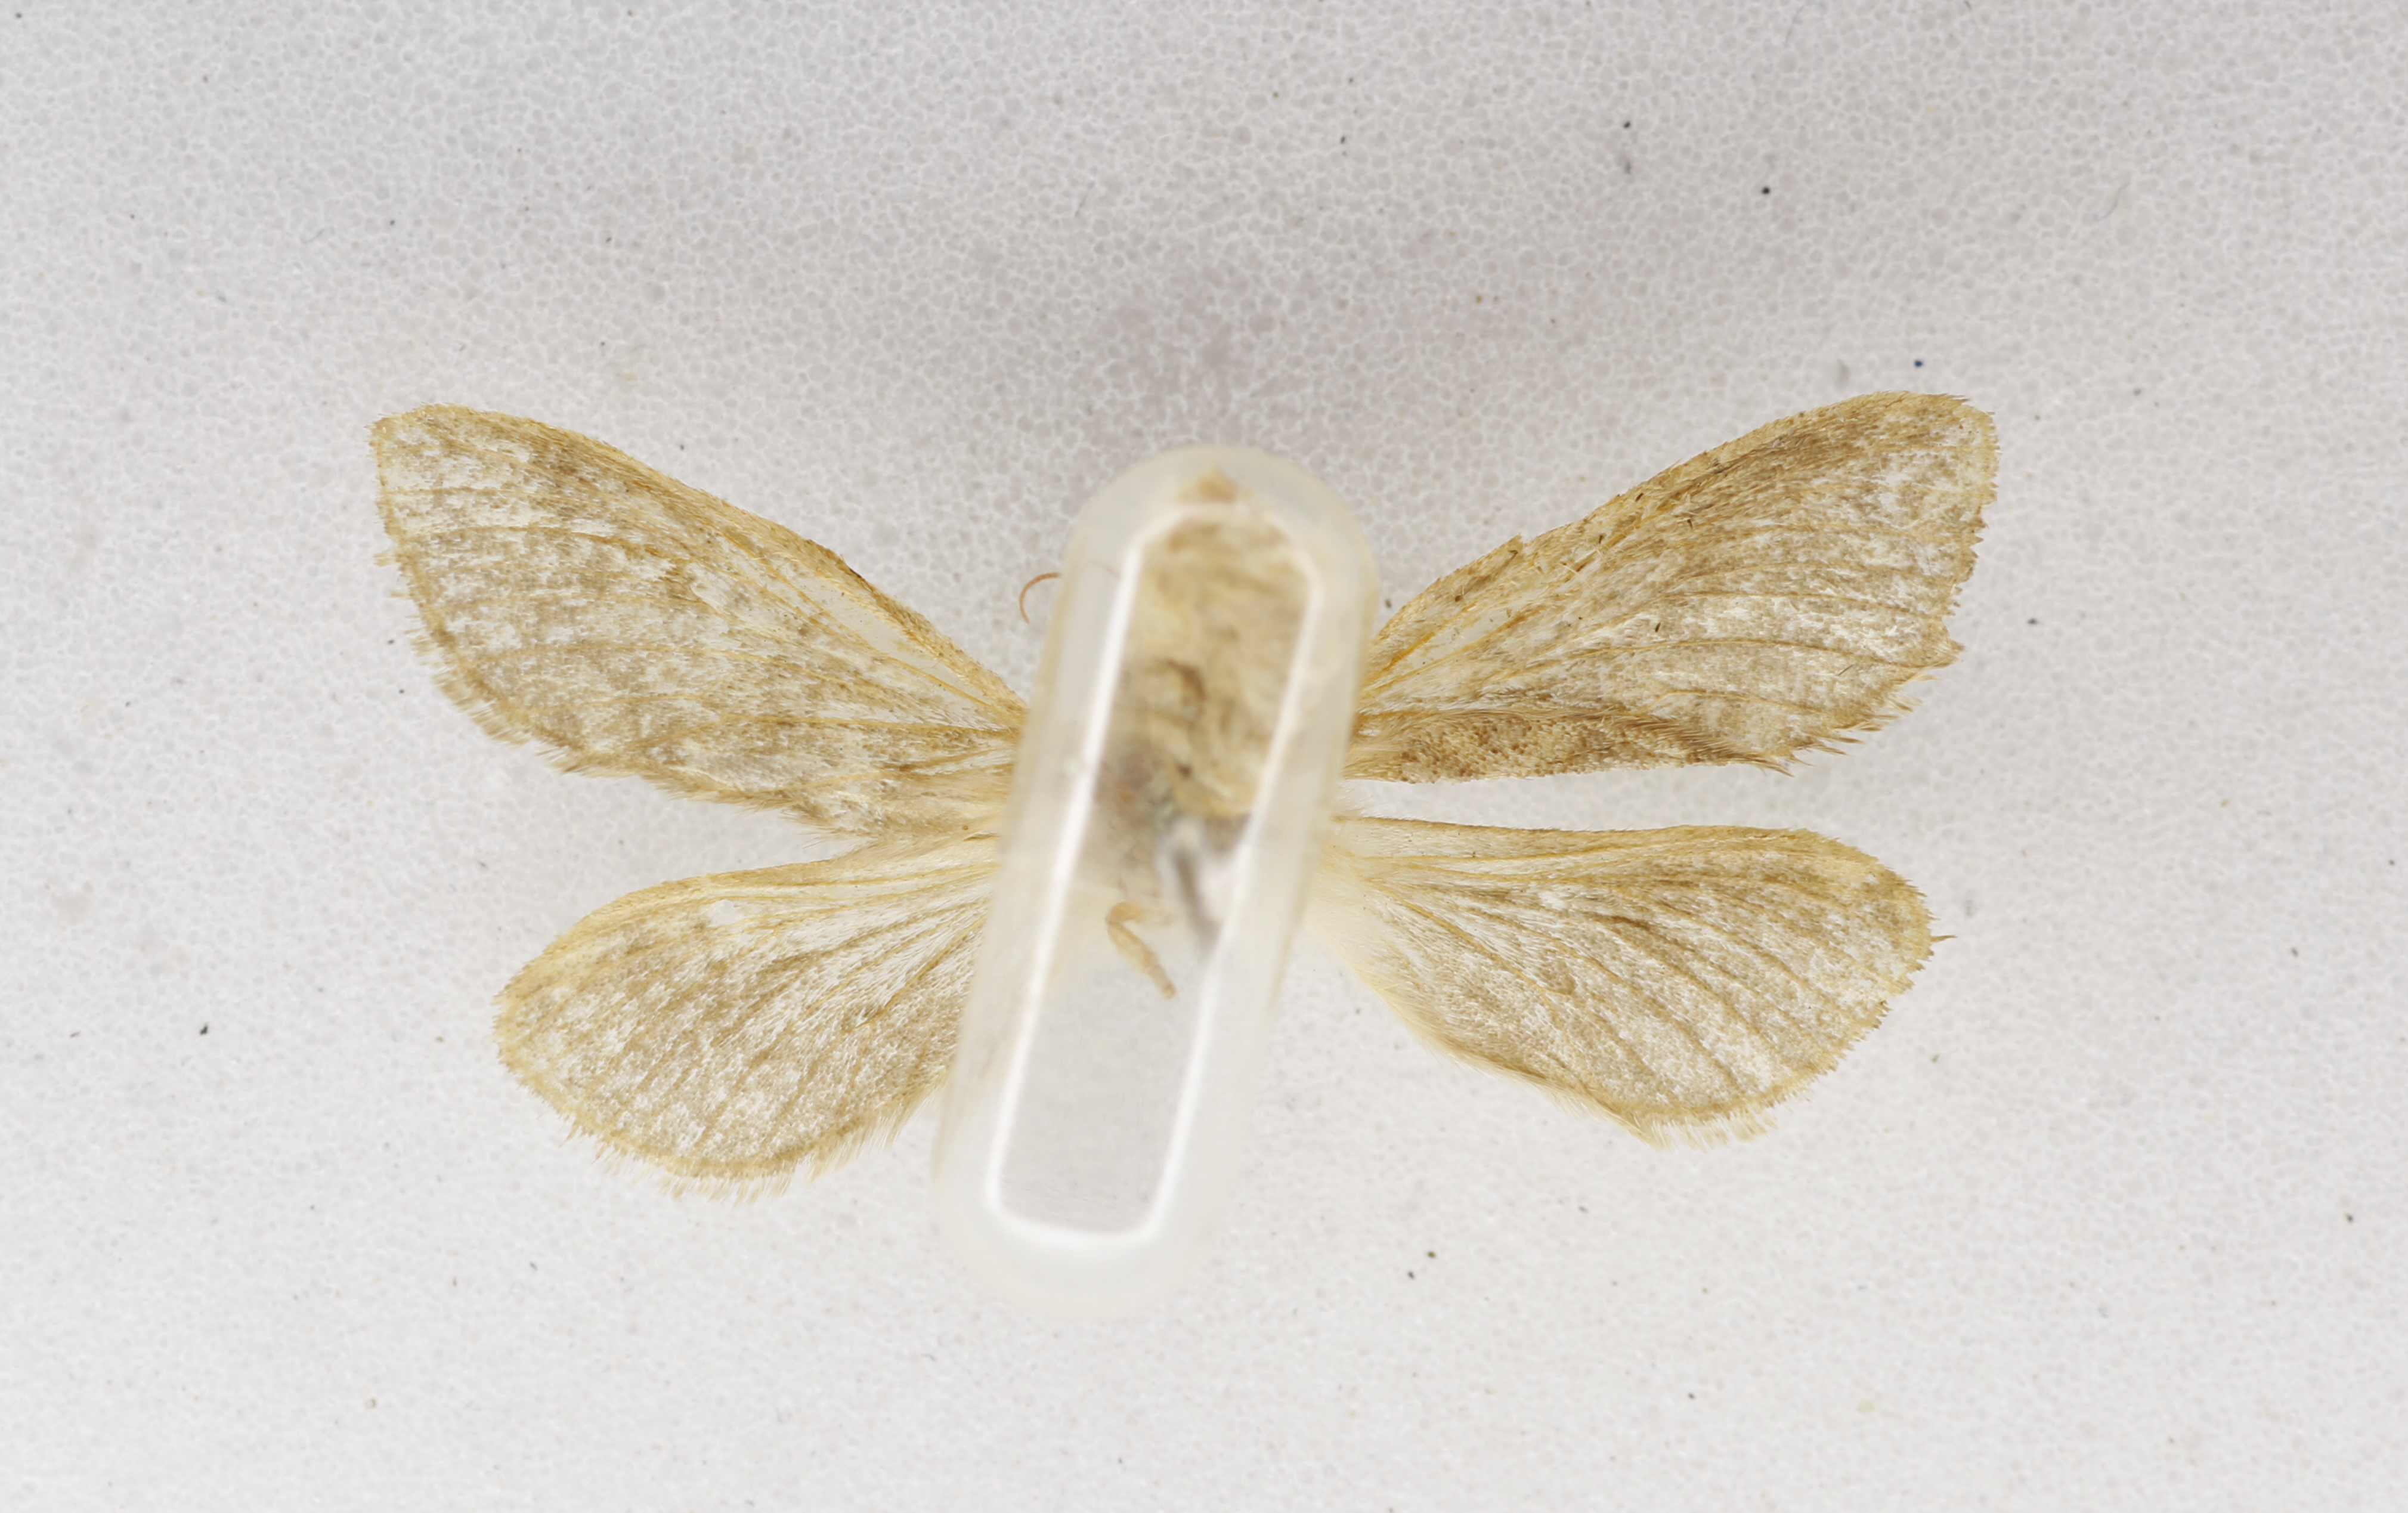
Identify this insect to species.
Hepialus lembertii
